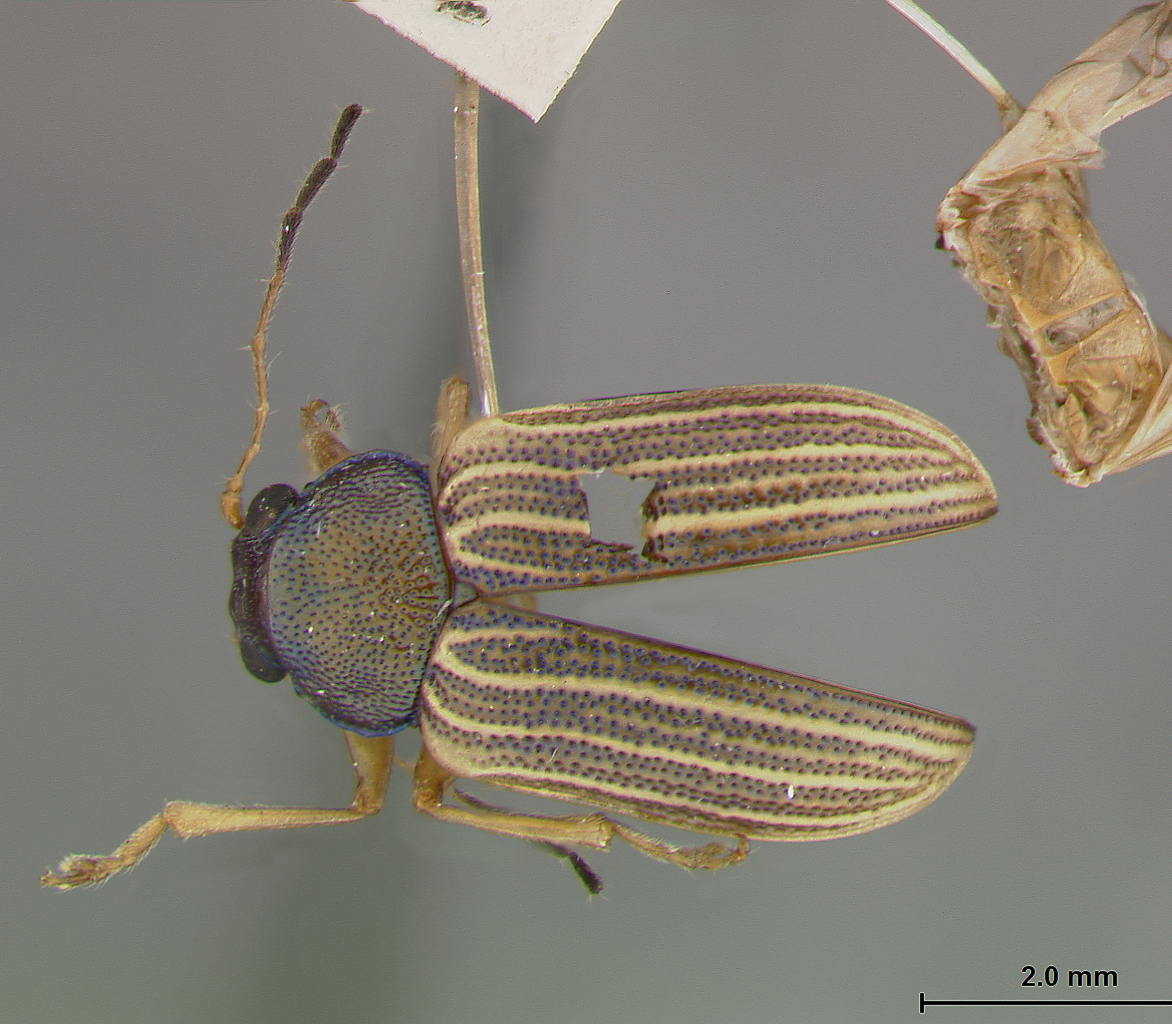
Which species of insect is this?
Colaspis flavocostata
